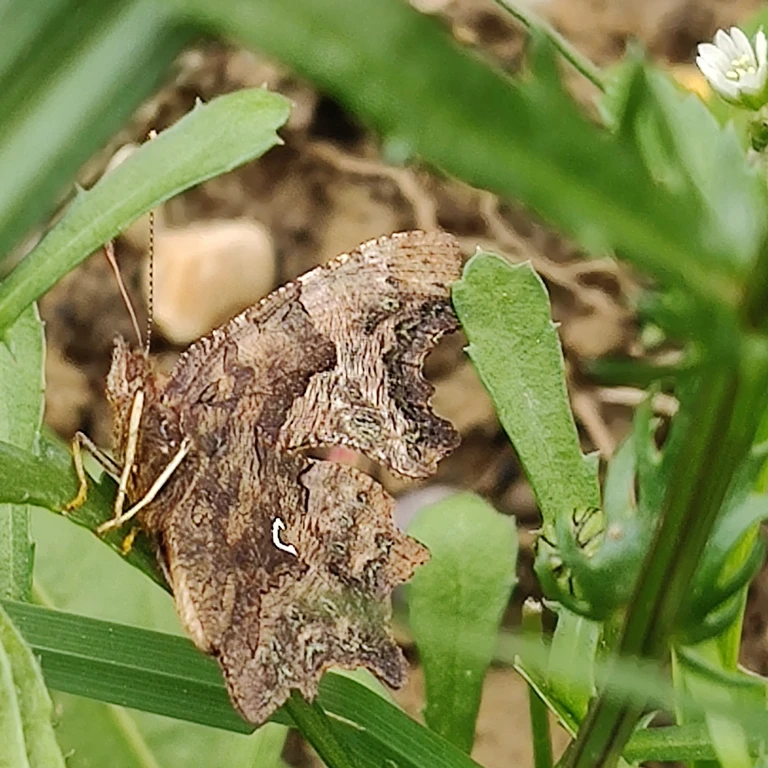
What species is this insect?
Polygonia c-album
